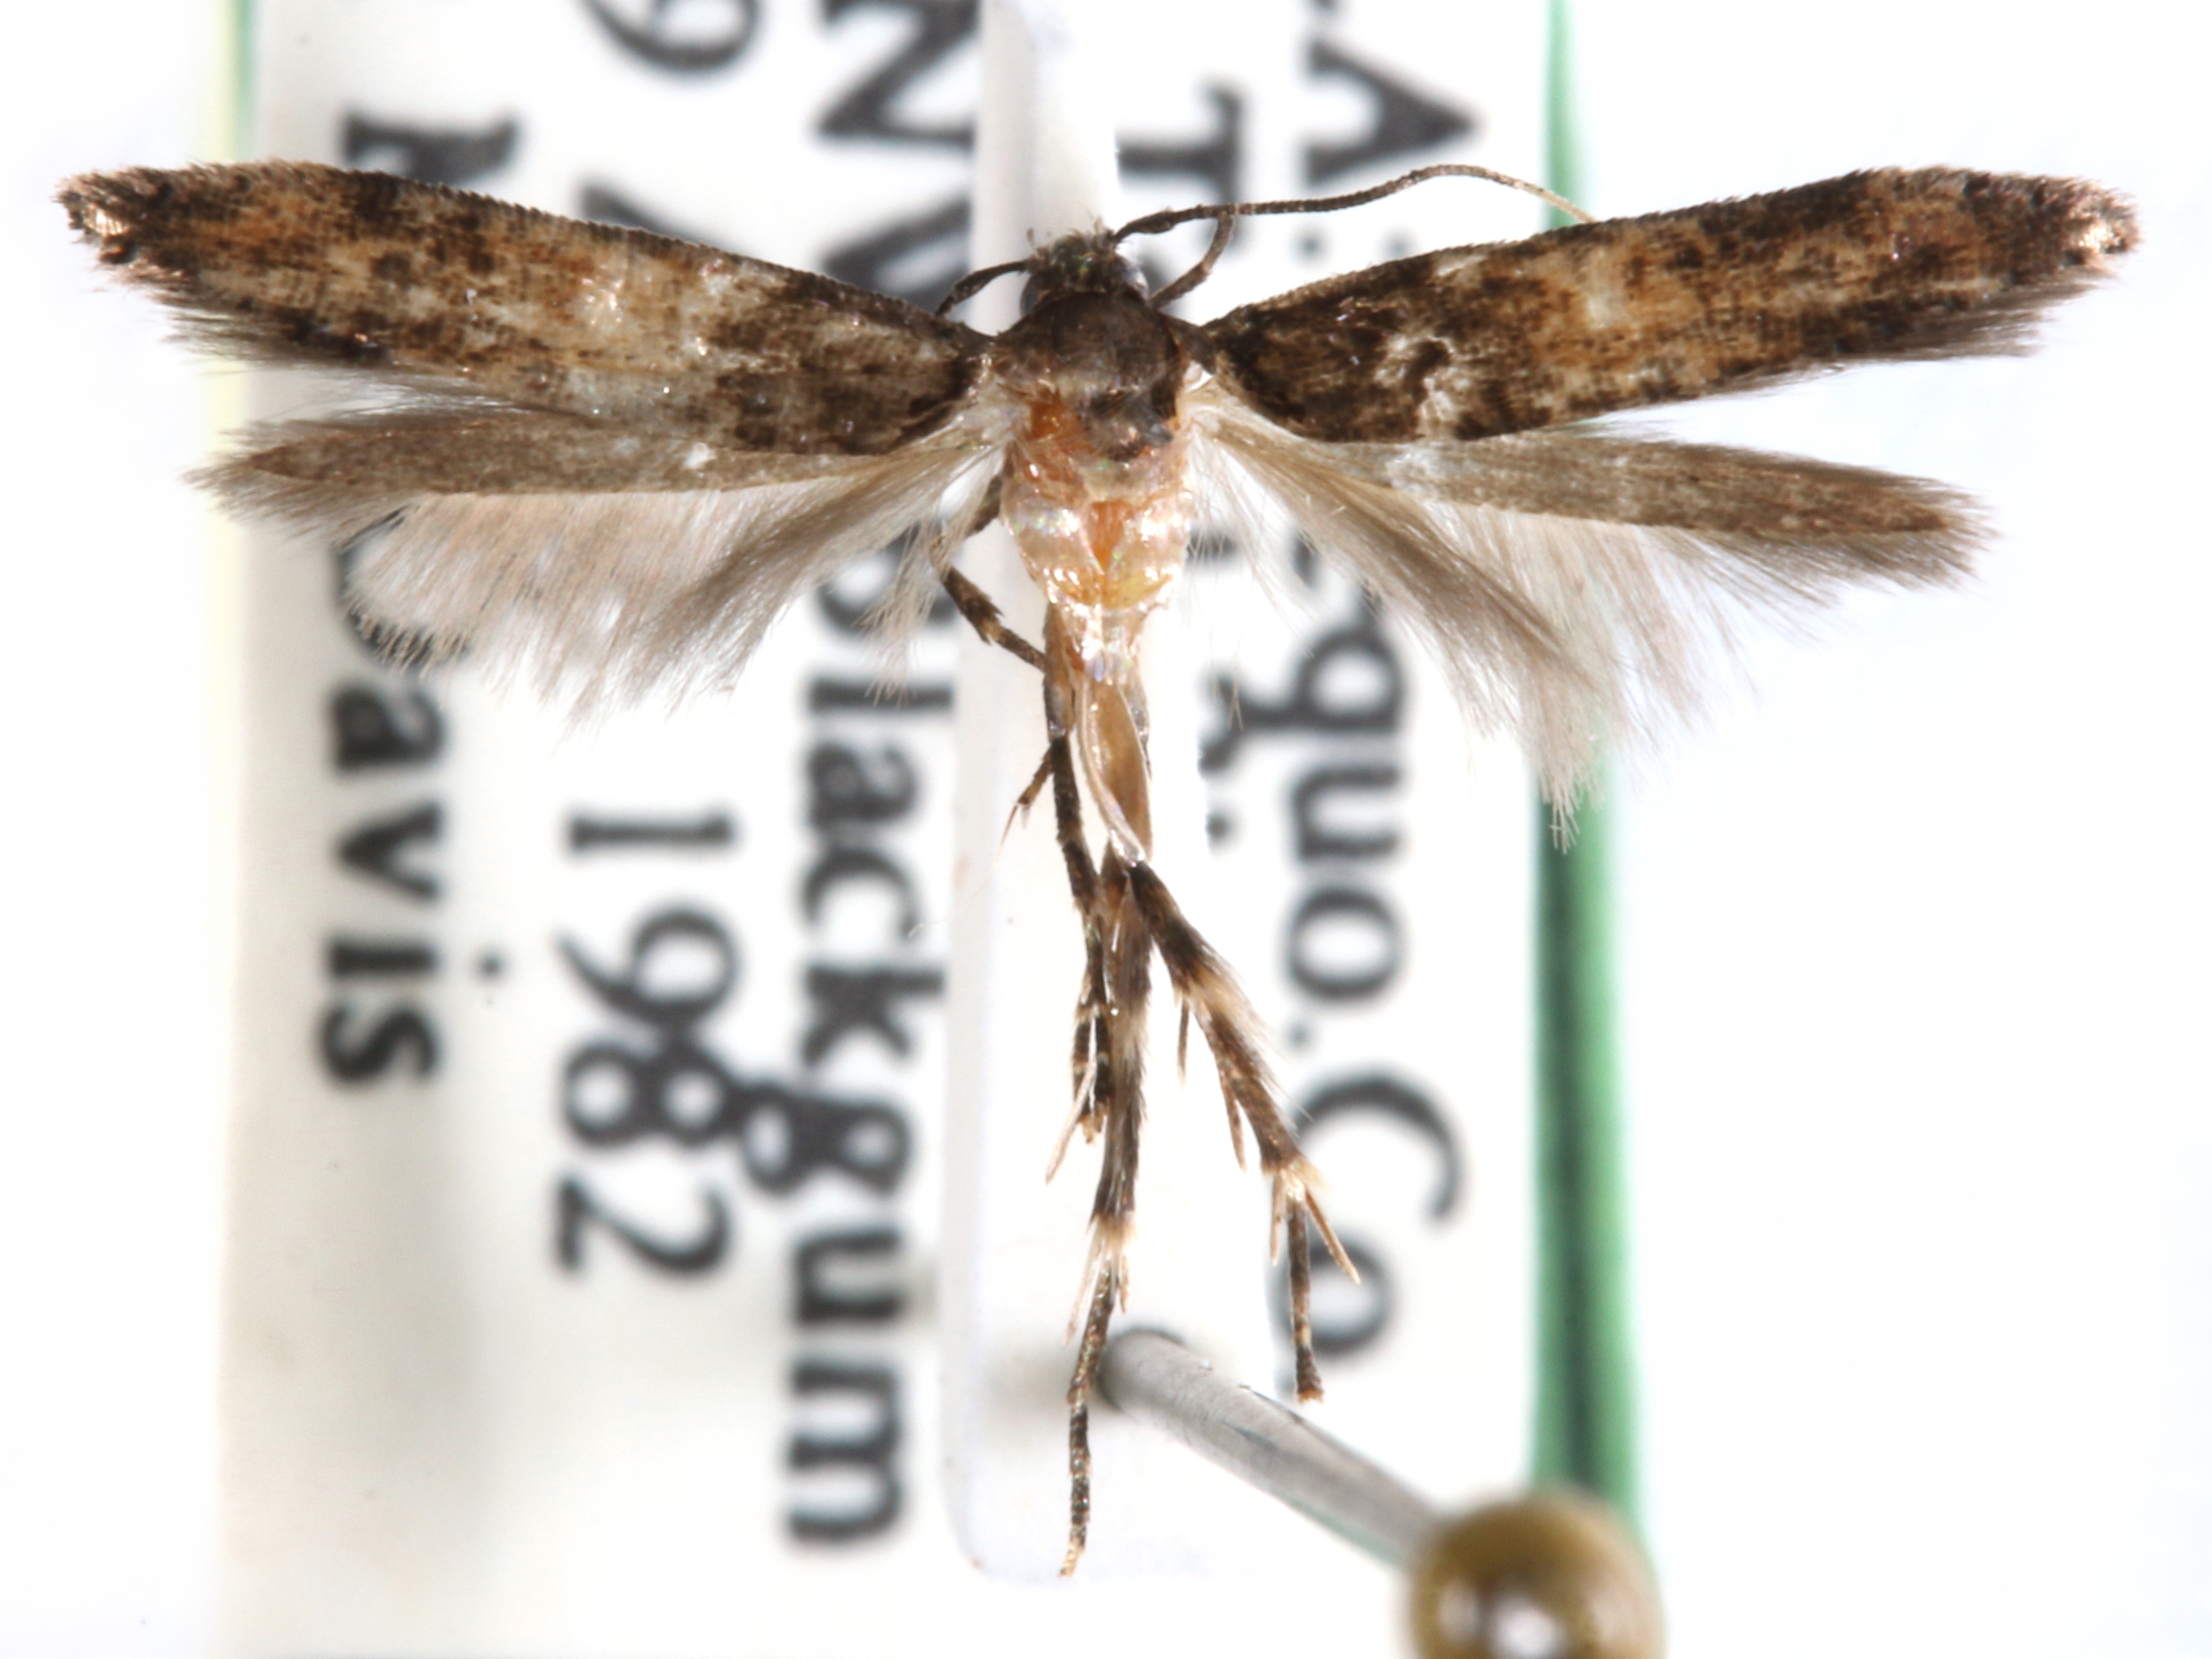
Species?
Walshia similis
